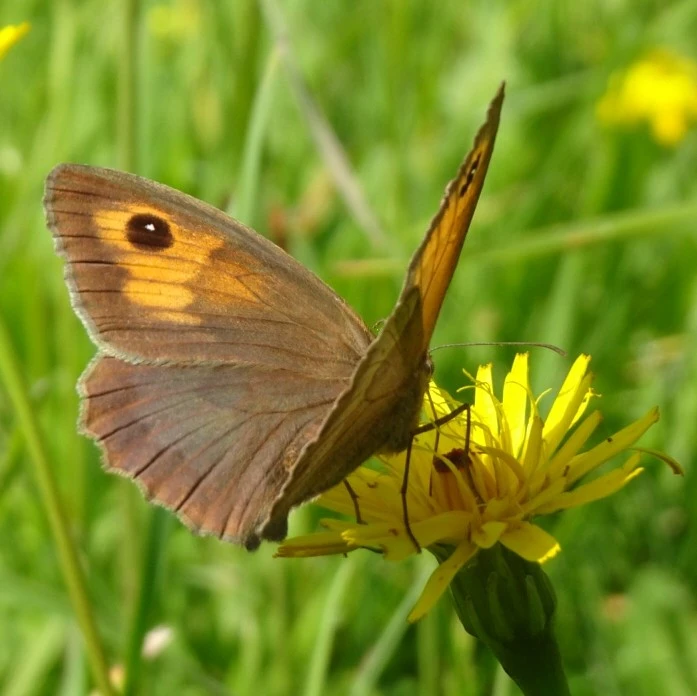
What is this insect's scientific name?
Maniola jurtina
